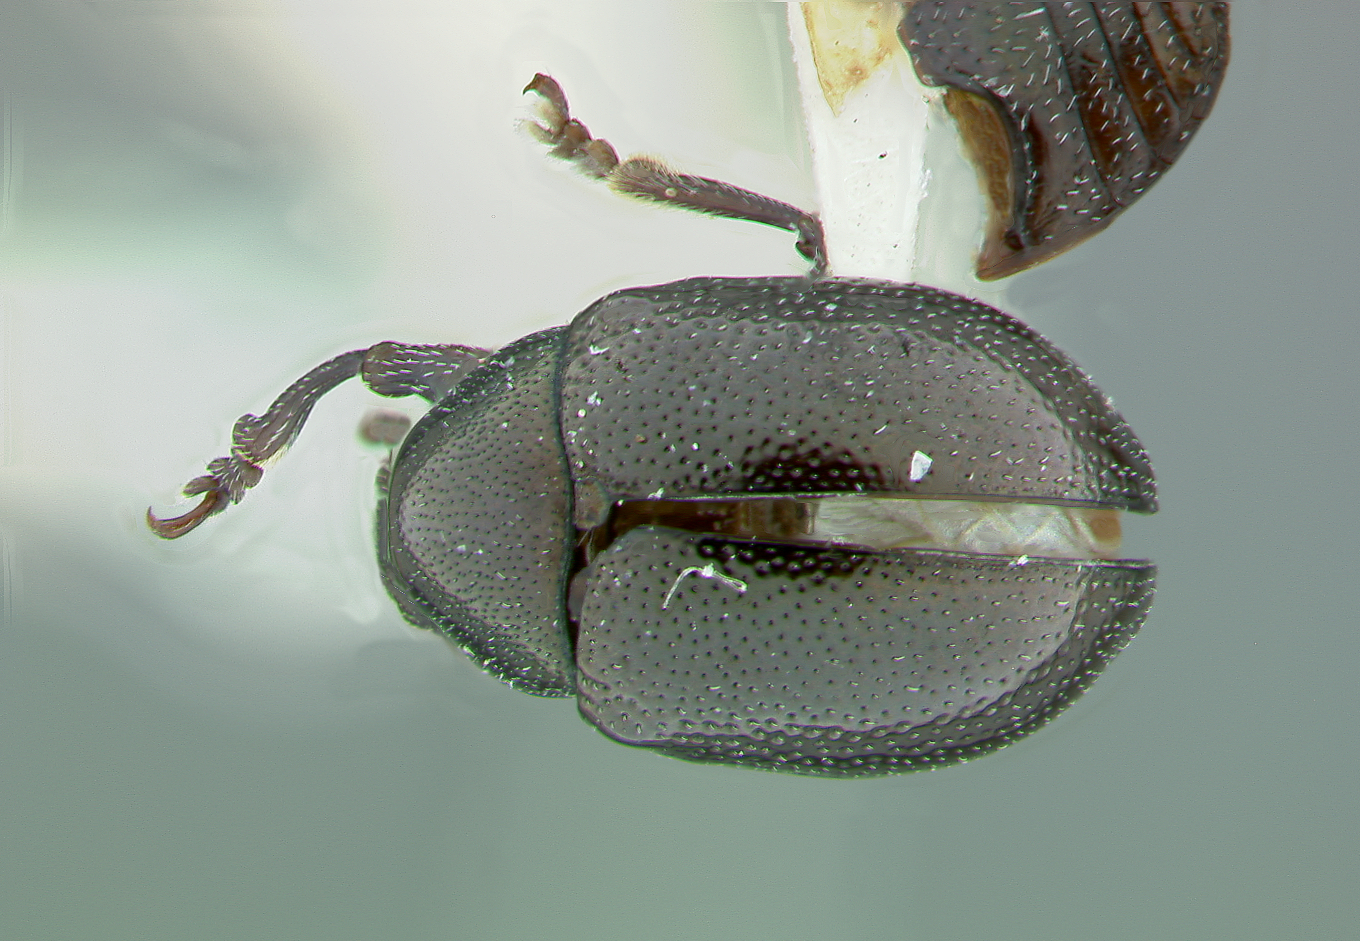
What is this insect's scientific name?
Chalcosicya crotonis
